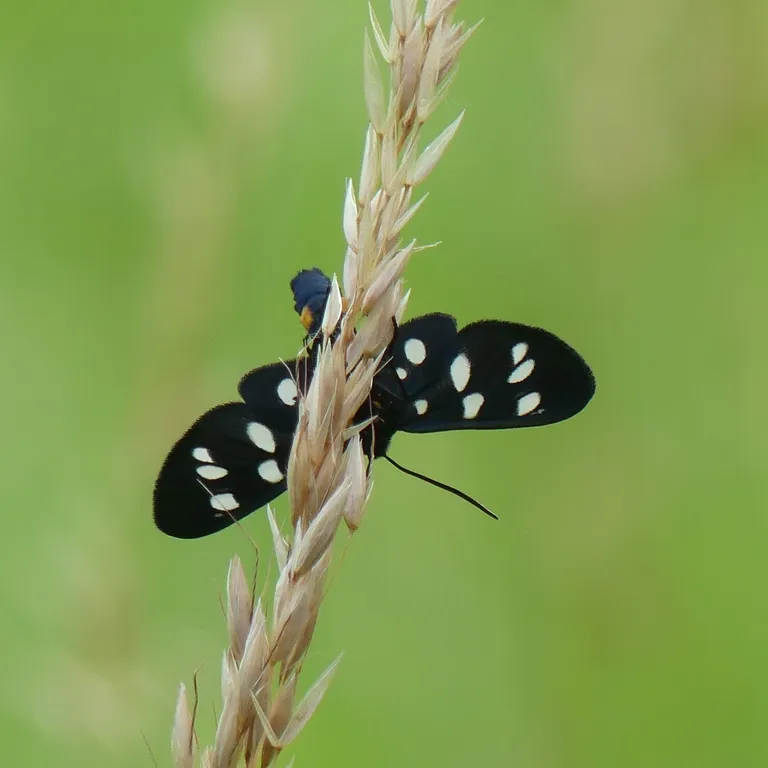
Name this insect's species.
Amata phegea
